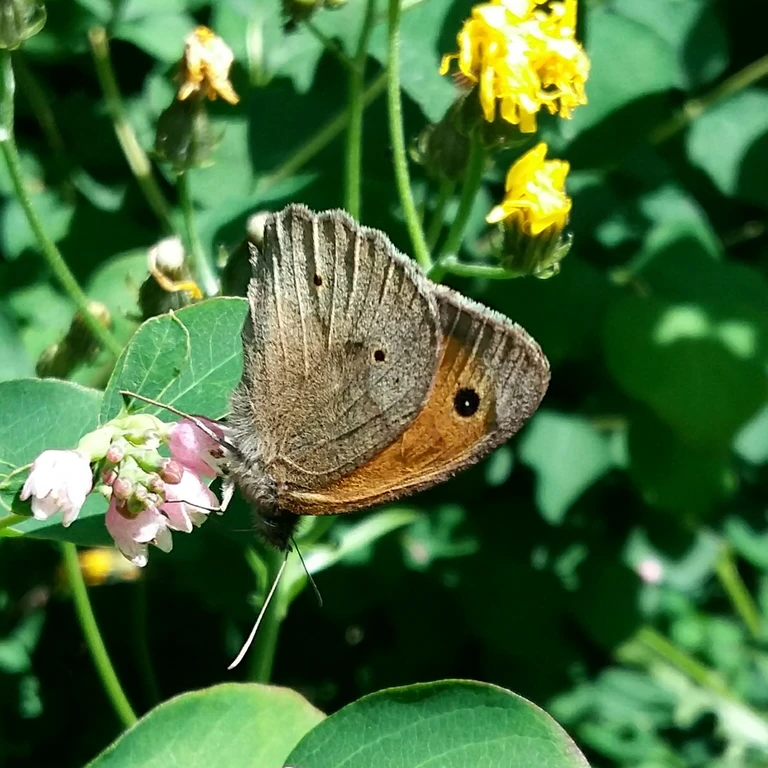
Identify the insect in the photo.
Maniola jurtina
